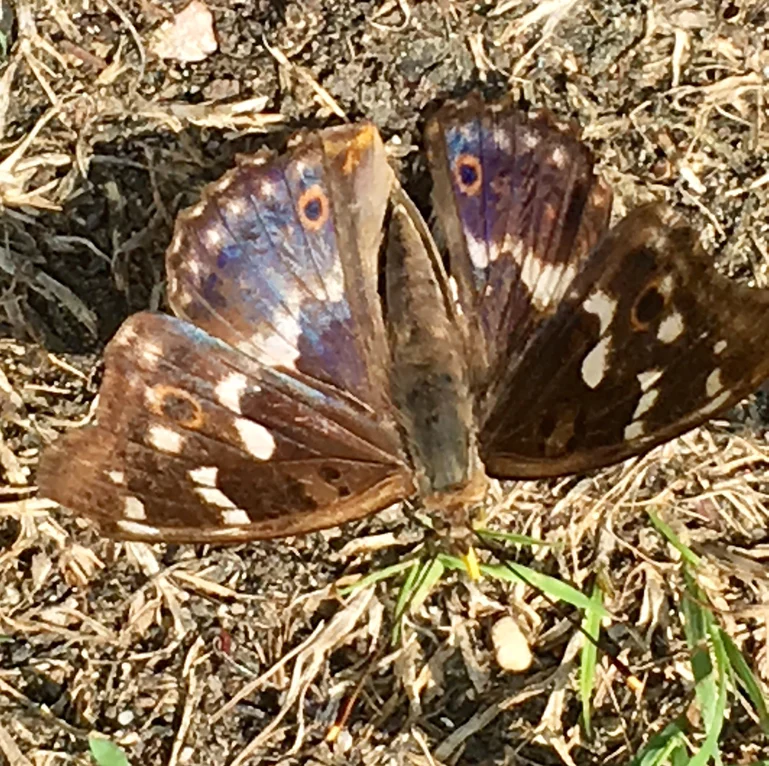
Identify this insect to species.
Apatura ilia
